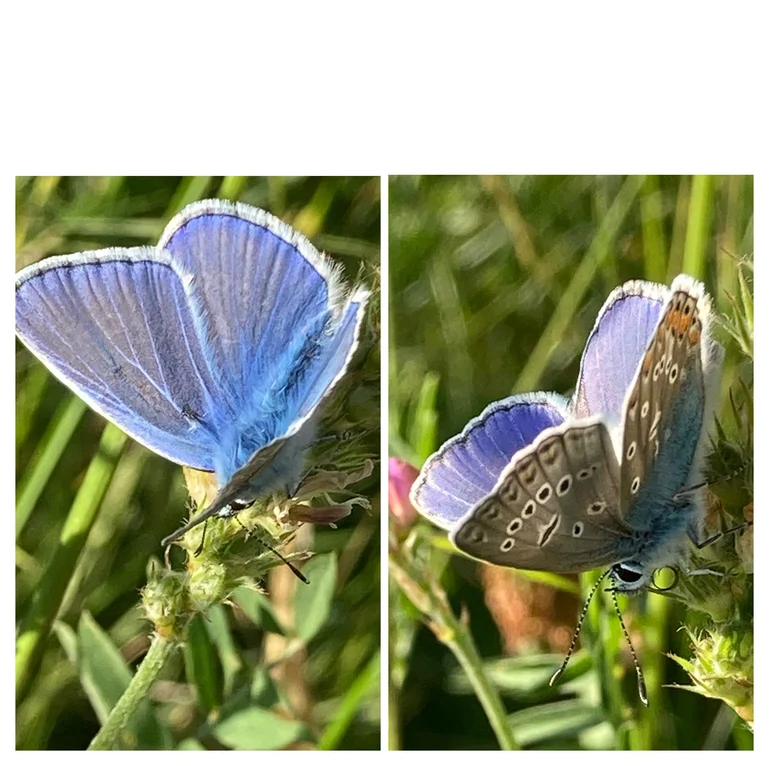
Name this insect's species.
Polyommatus icarus
